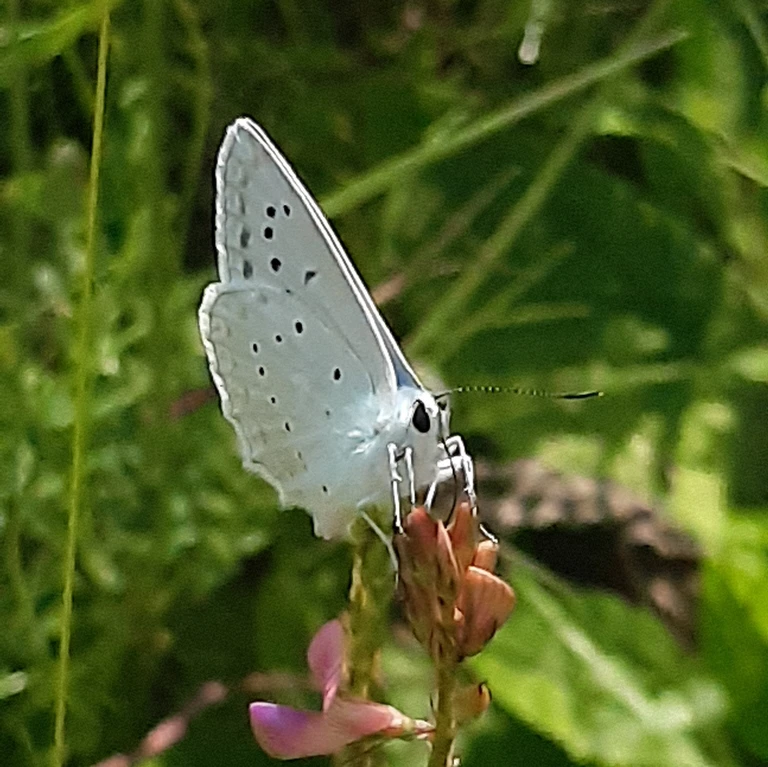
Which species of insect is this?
Polyommatus daphnis
